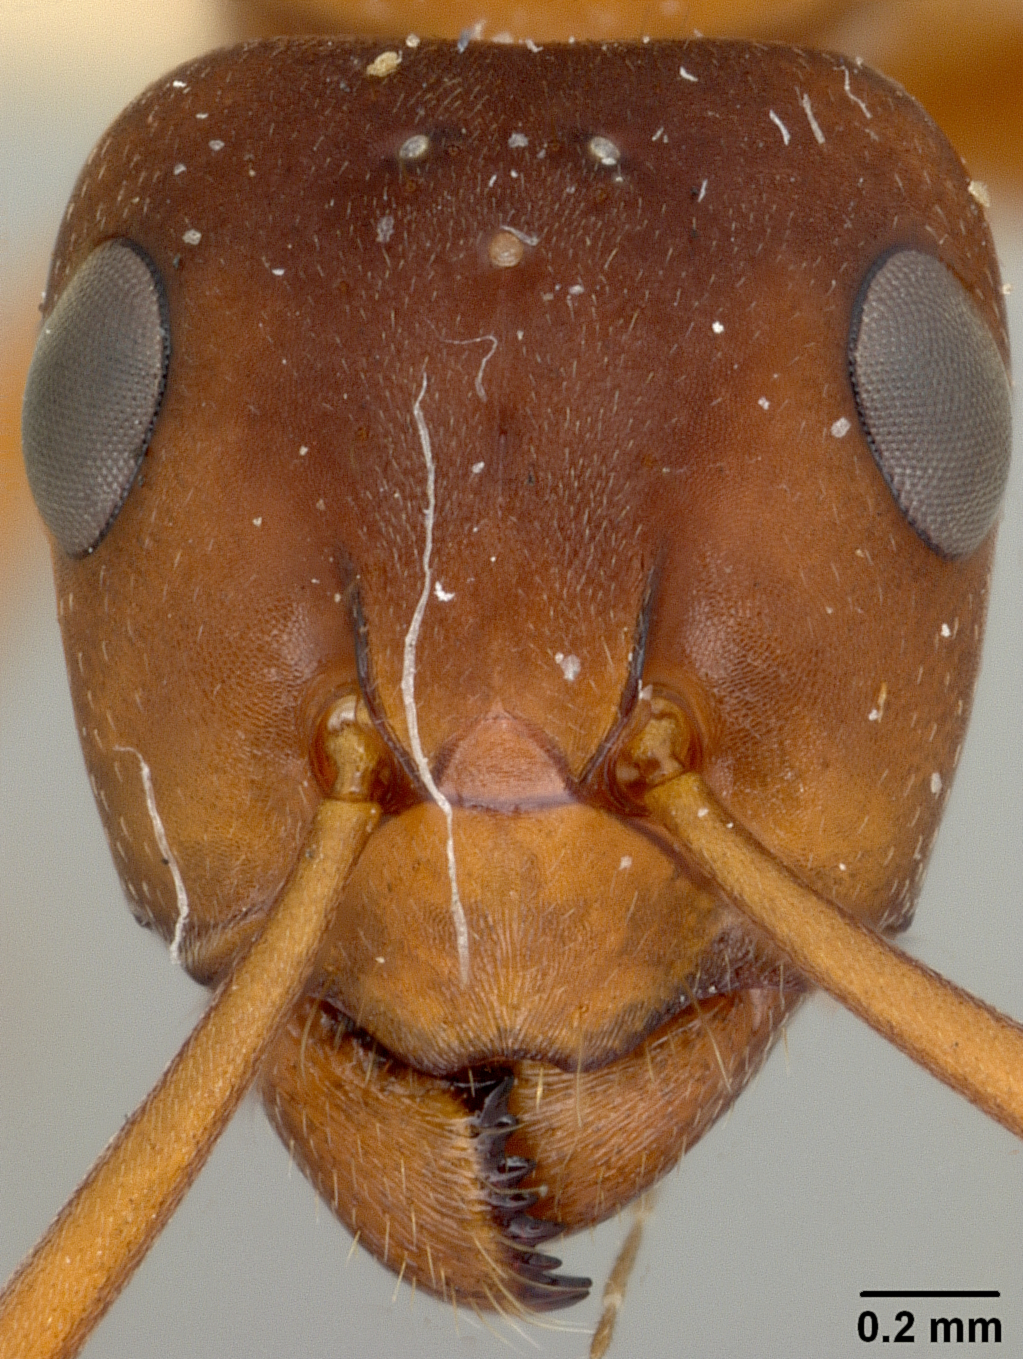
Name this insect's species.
Formica wheeleri
